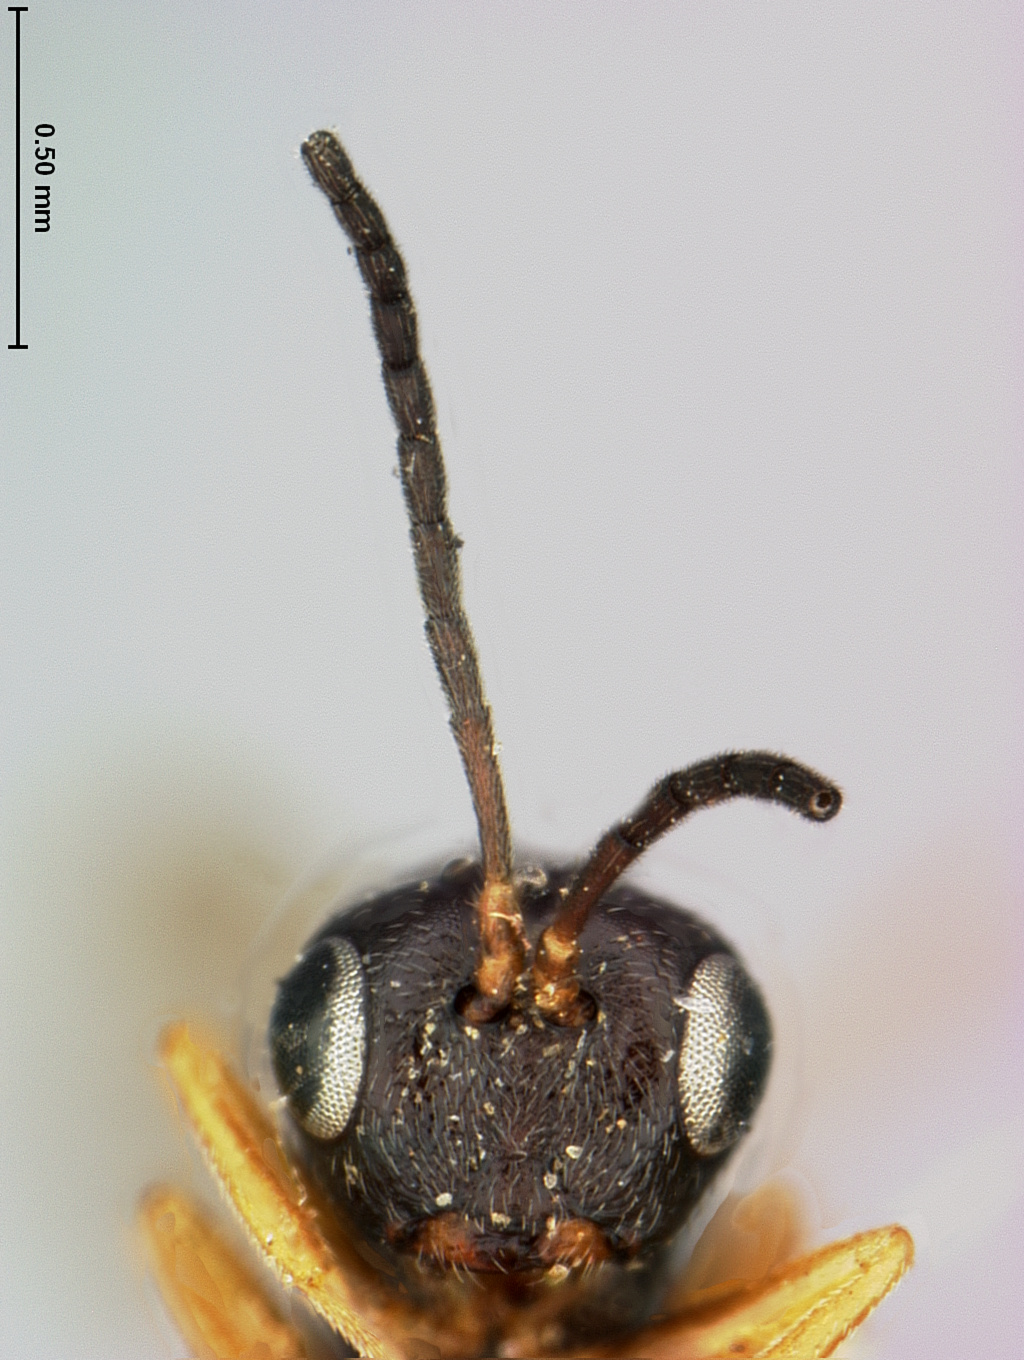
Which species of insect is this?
Rhodites fusiformans
